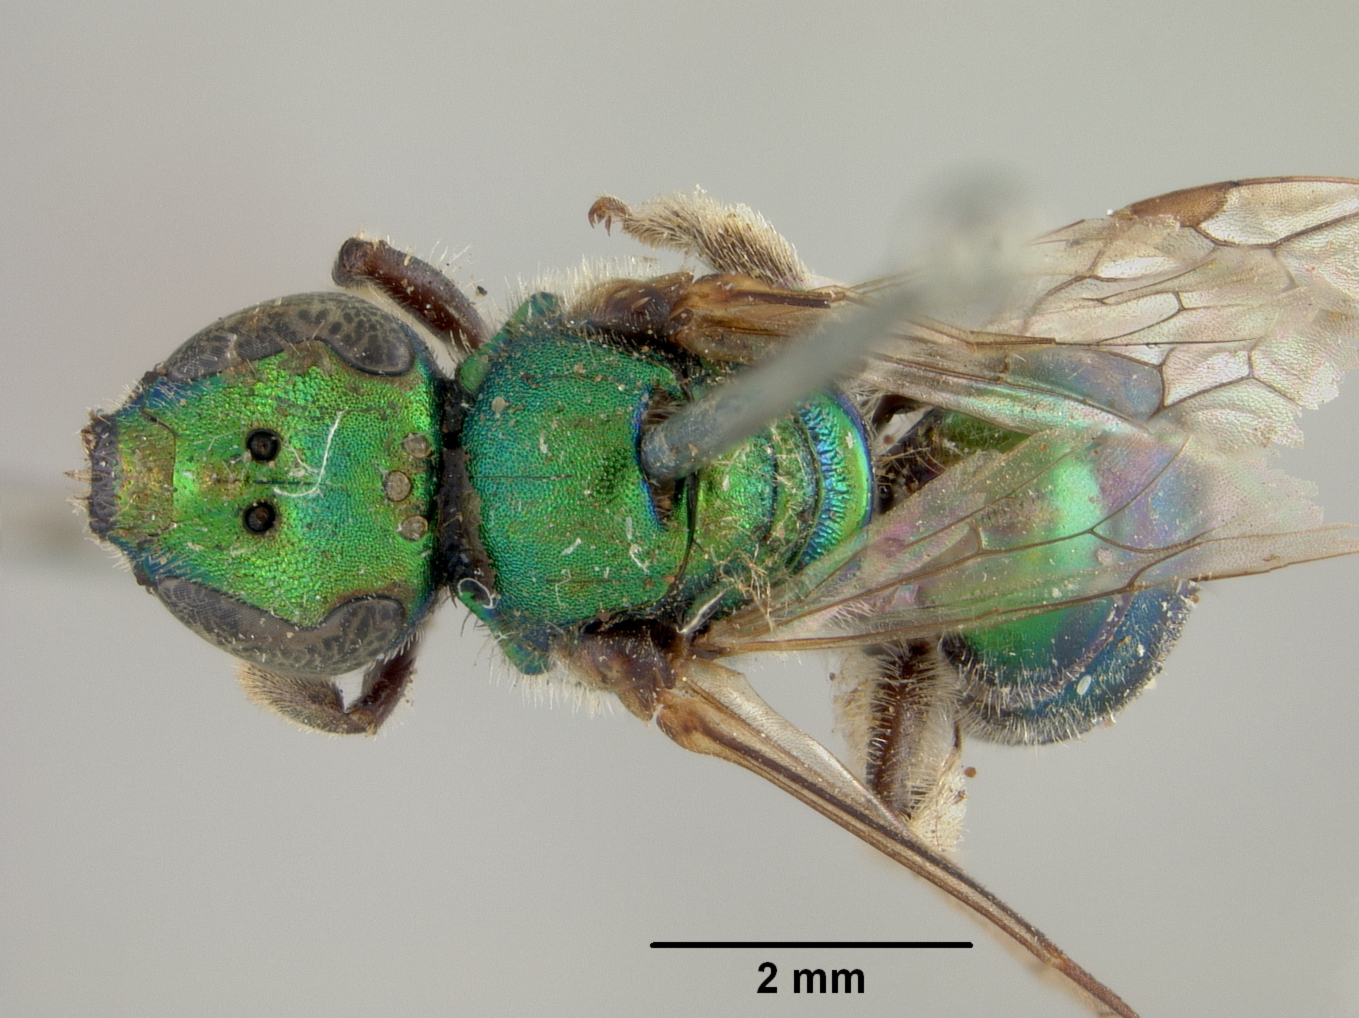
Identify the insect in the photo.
Augochlora pomoniella
